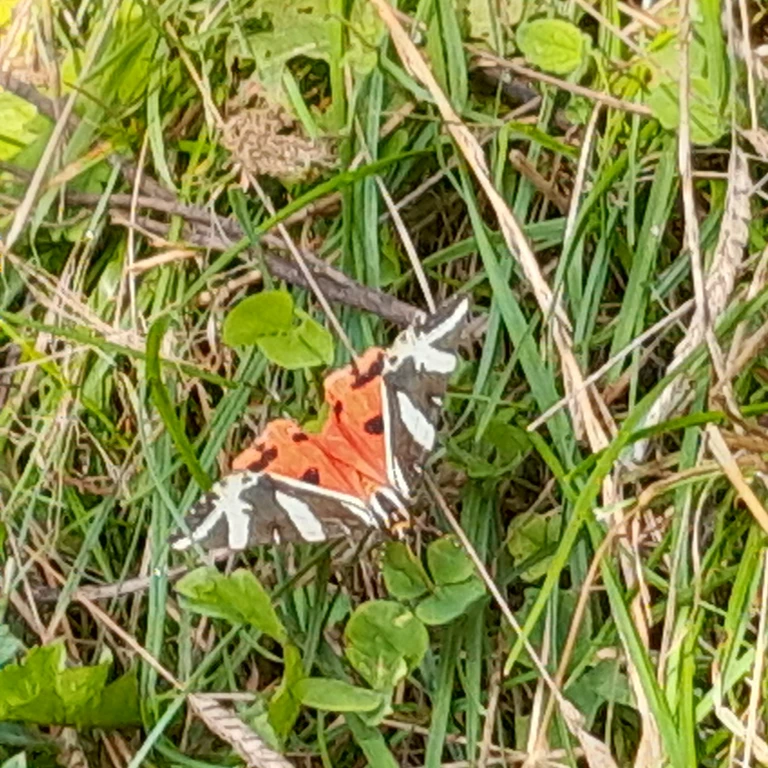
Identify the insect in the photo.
Euplagia quadripunctaria
